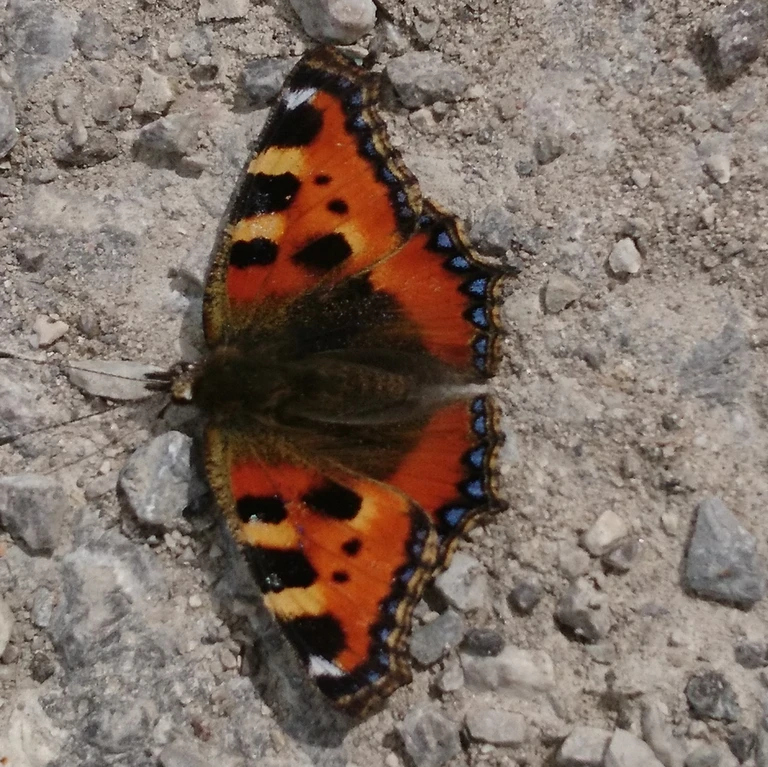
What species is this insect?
Aglais urticae
